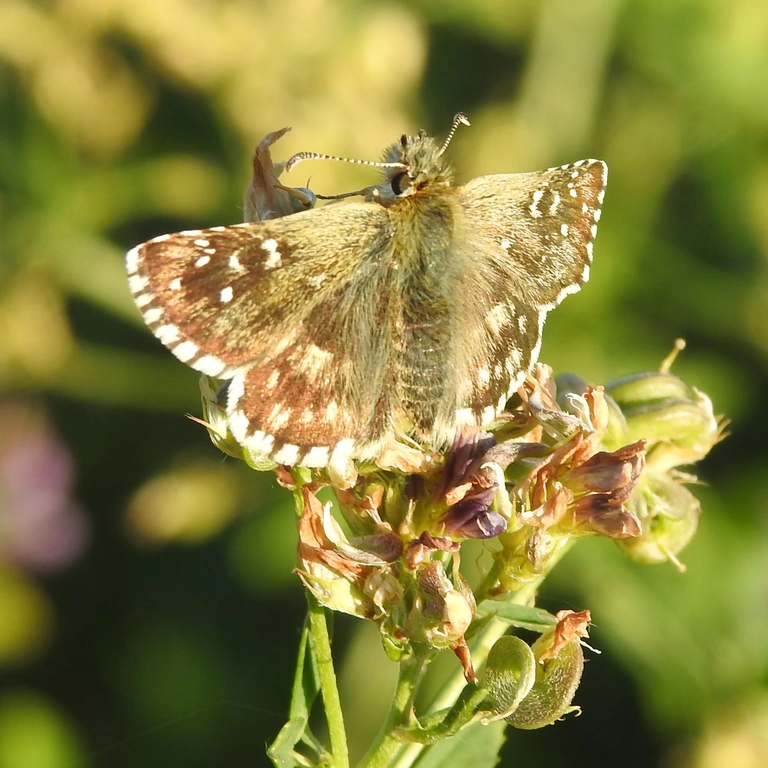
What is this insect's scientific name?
Pyrgus armoricanus
